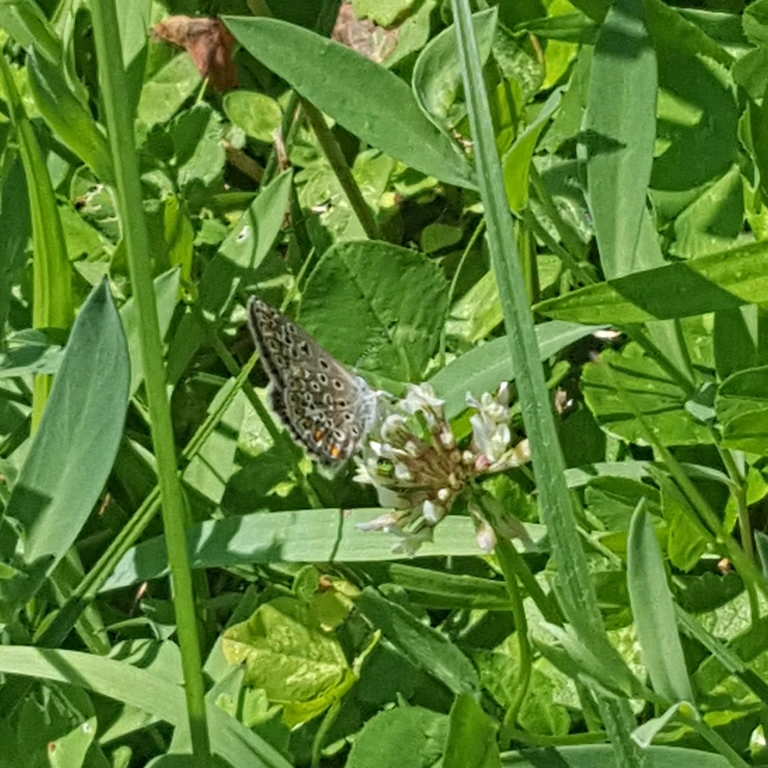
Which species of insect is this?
Polyommatus icarus
